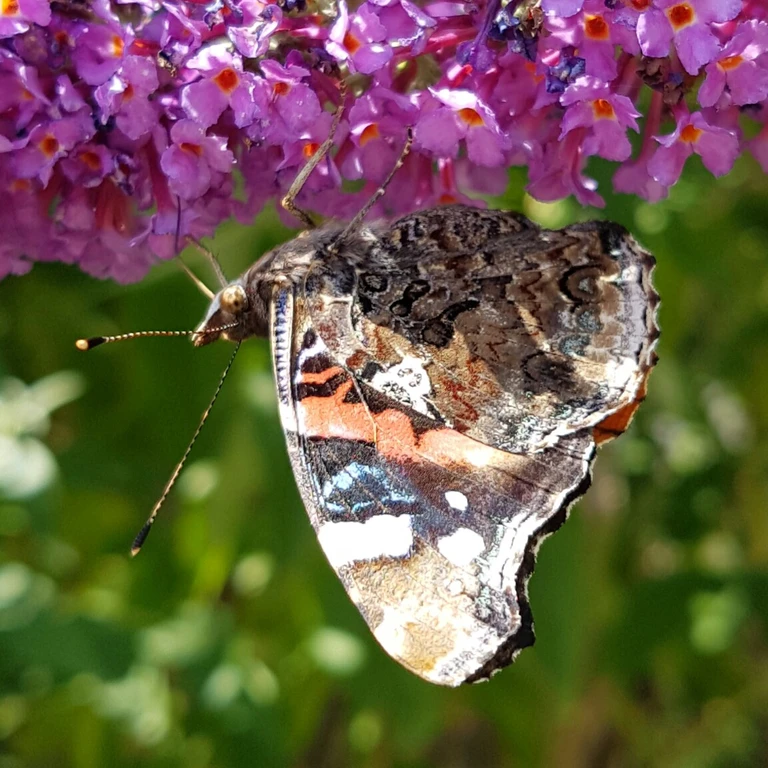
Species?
Vanessa atalanta
